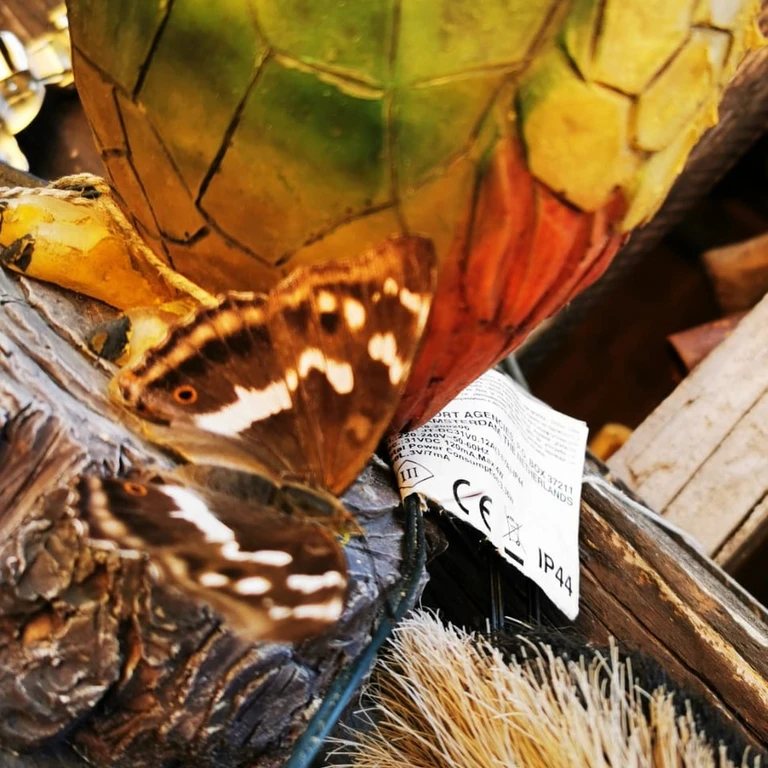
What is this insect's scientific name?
Apatura iris
